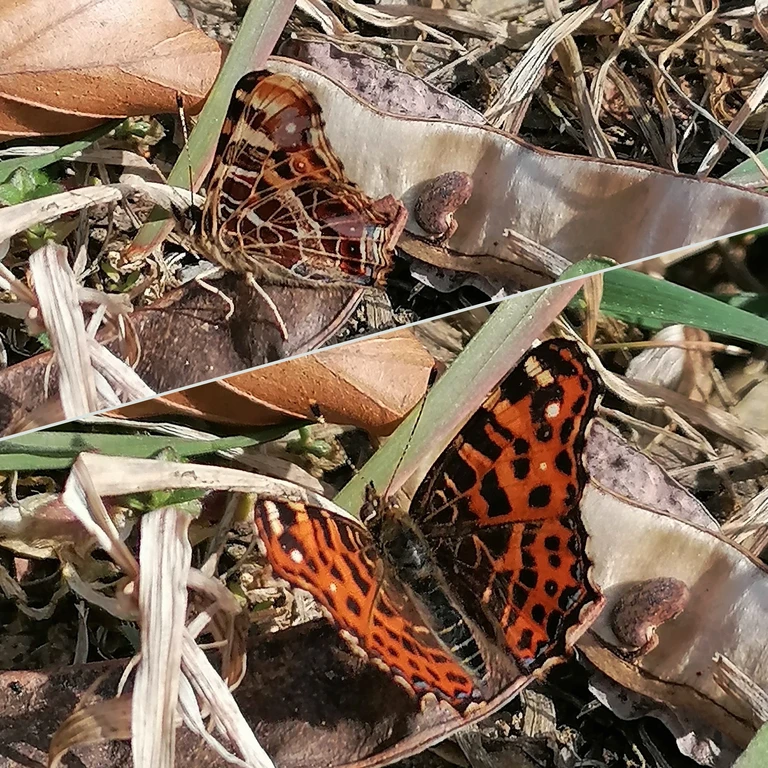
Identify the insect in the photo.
Araschnia levana
